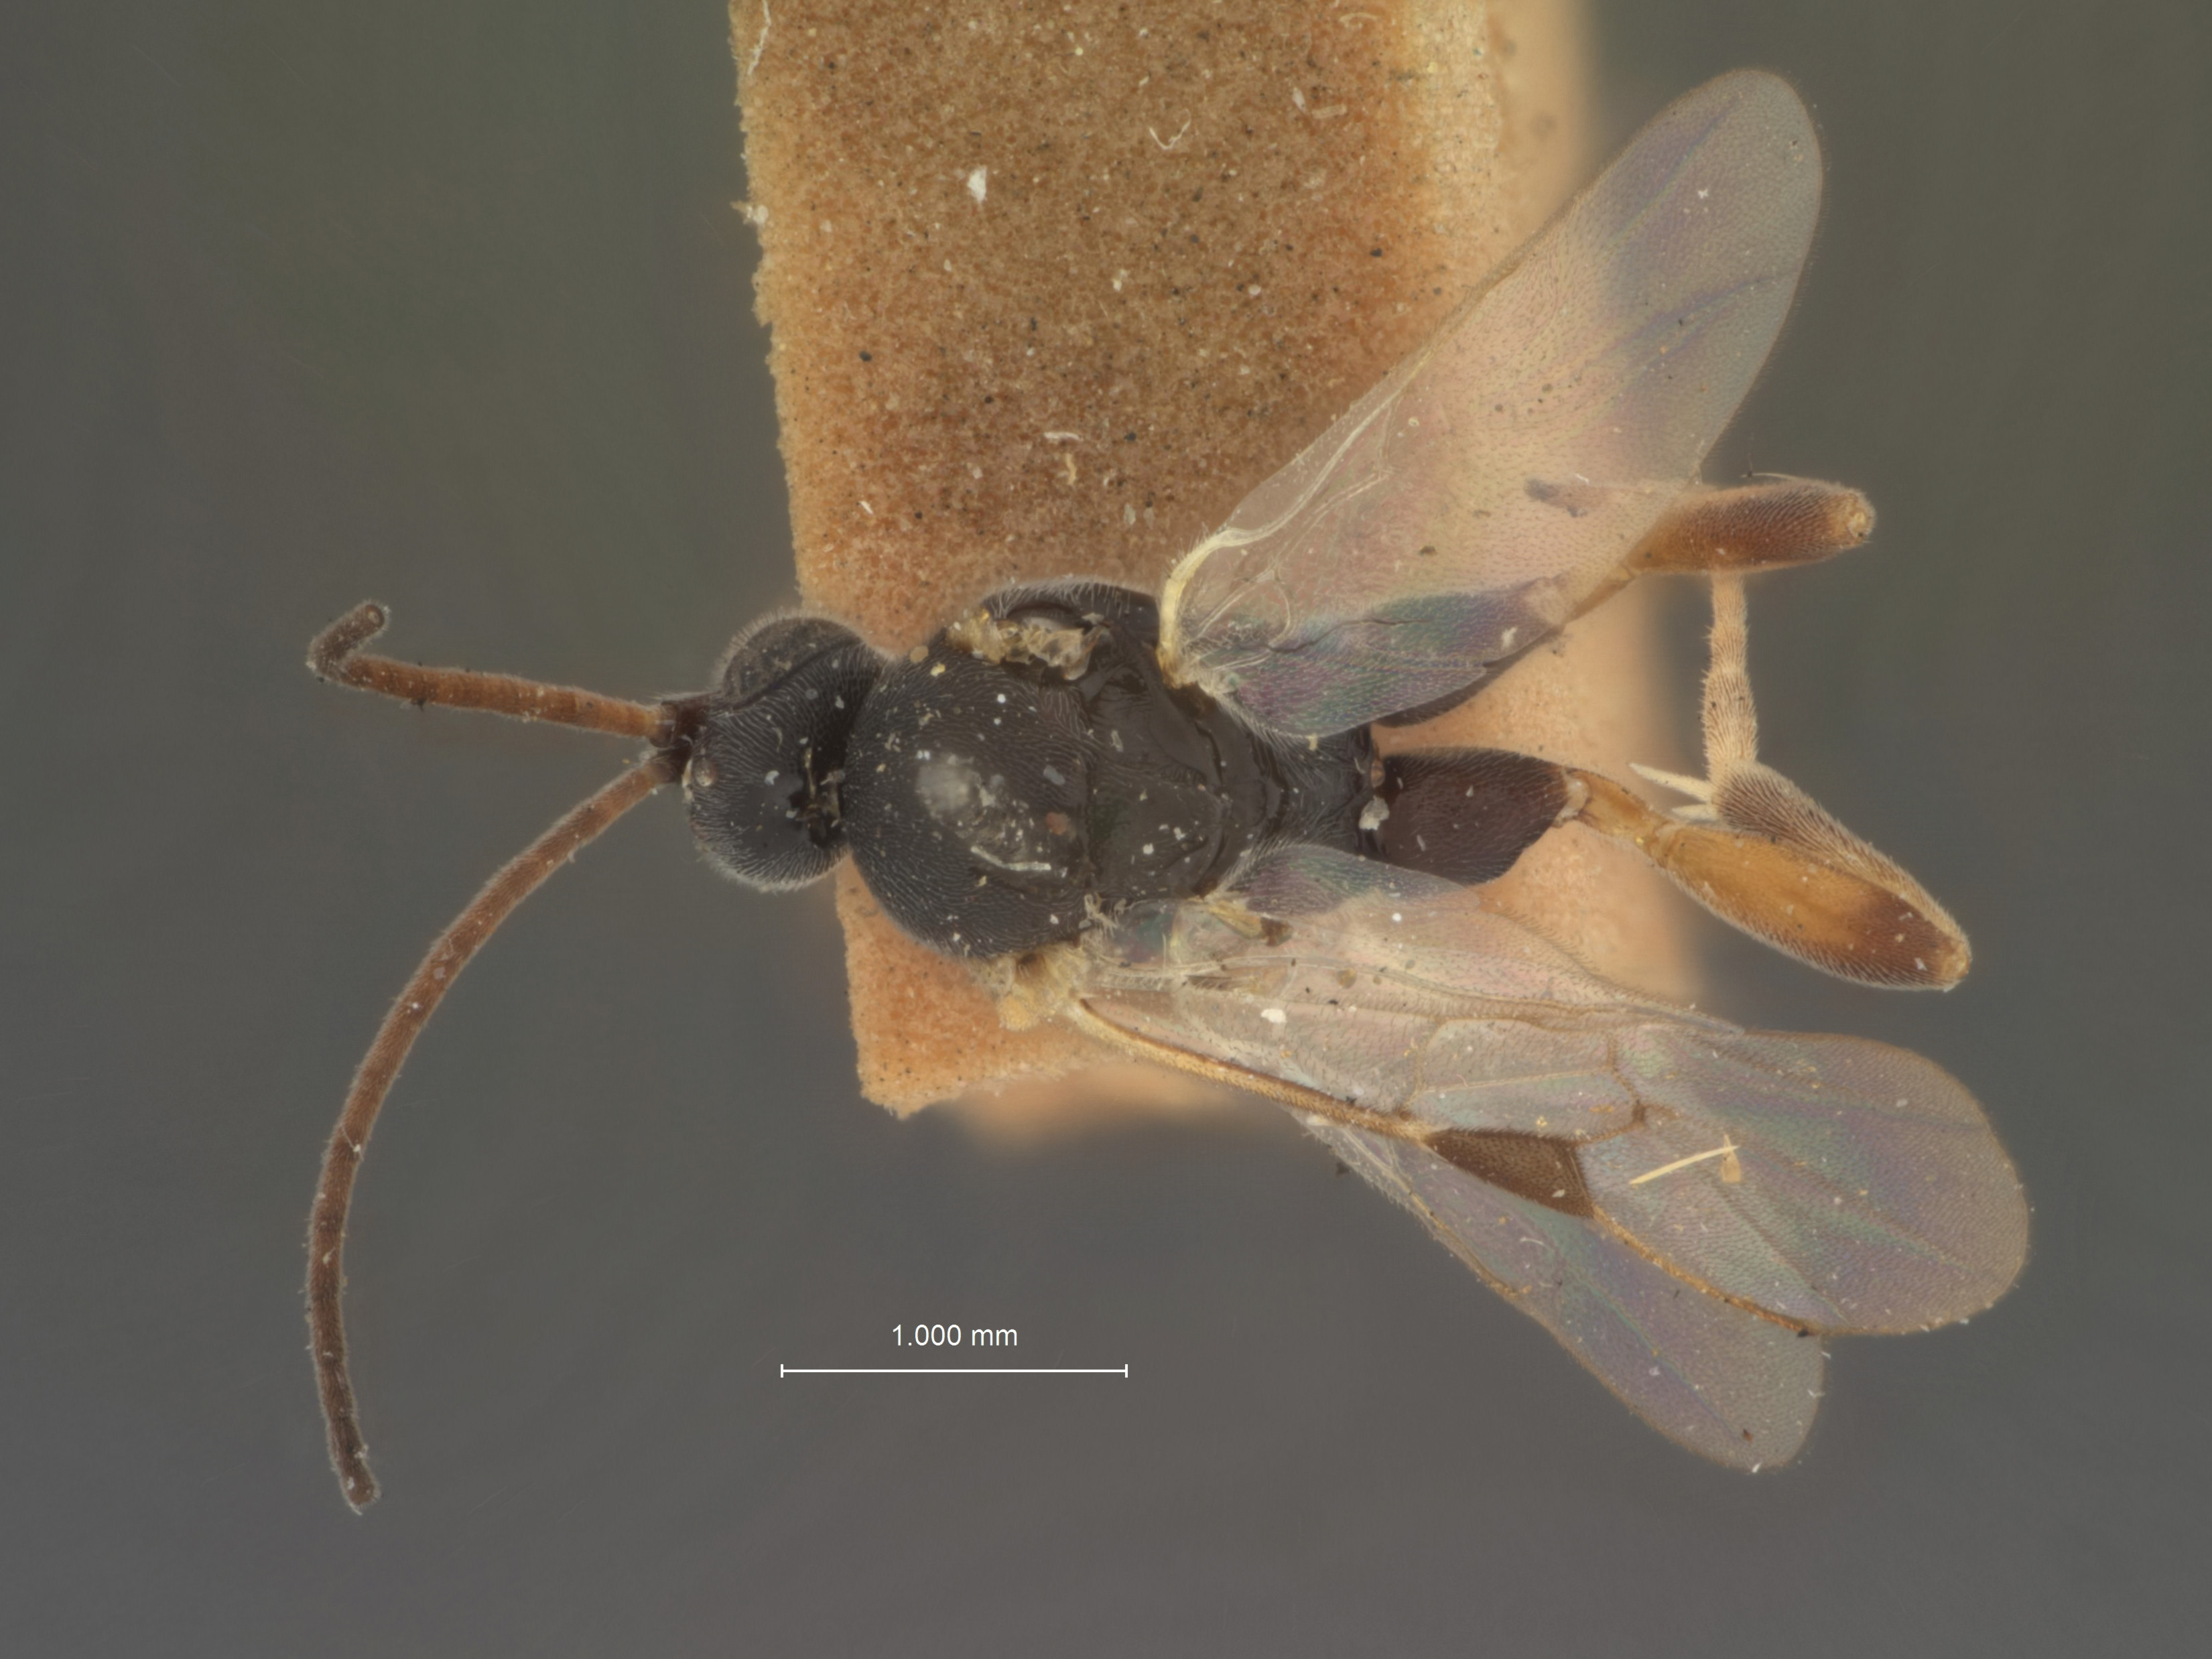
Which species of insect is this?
Apanteles plesius
